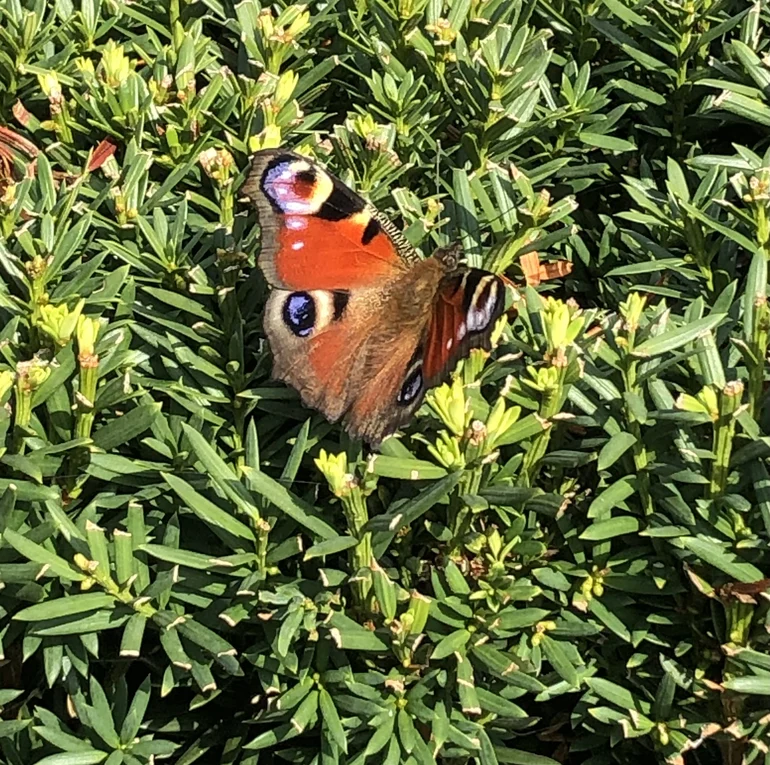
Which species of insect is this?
Aglais io
